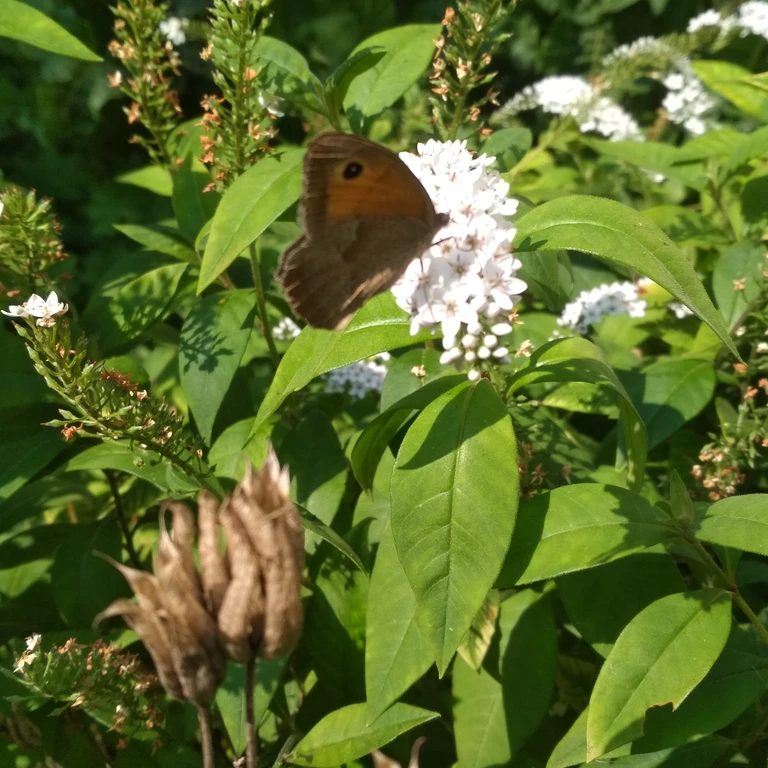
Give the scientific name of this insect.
Maniola jurtina
